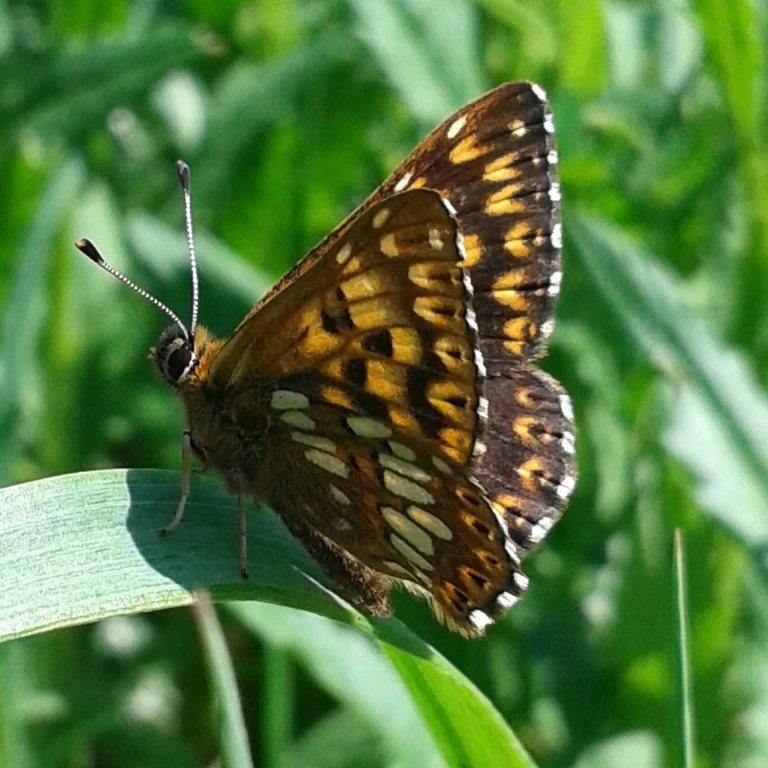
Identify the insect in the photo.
Hamearis lucina
